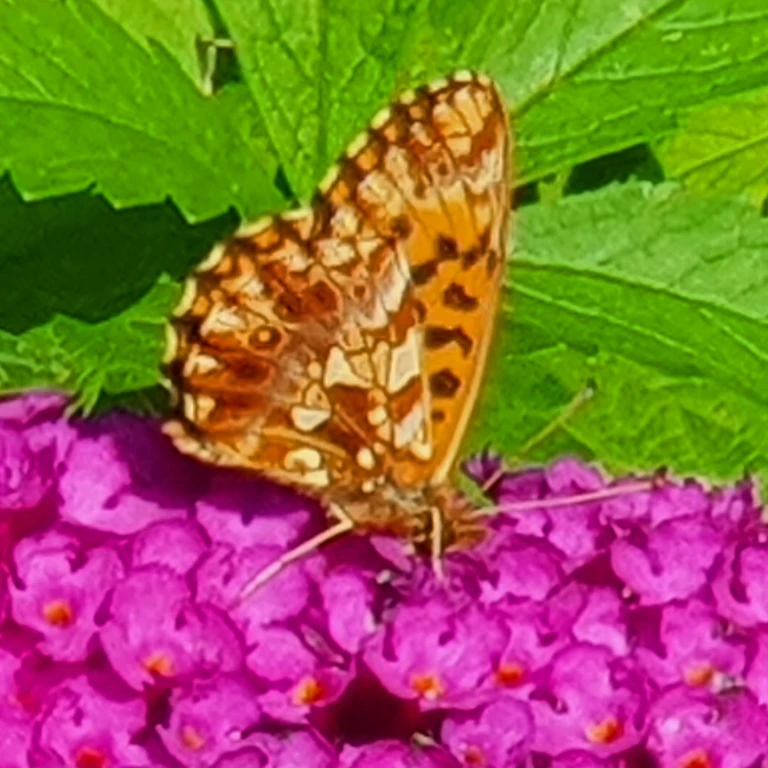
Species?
Boloria dia
